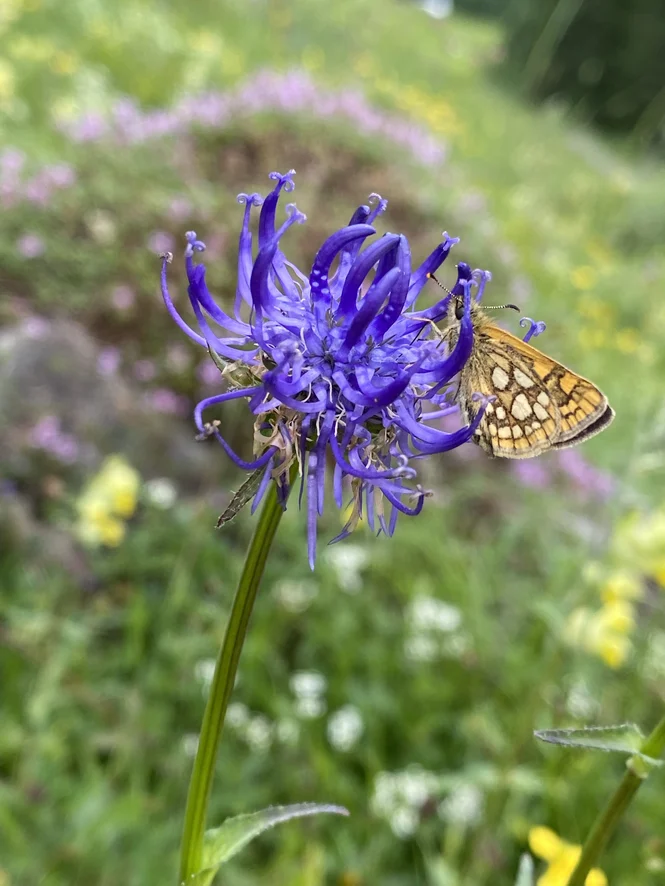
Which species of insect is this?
Carterocephalus palaemon
